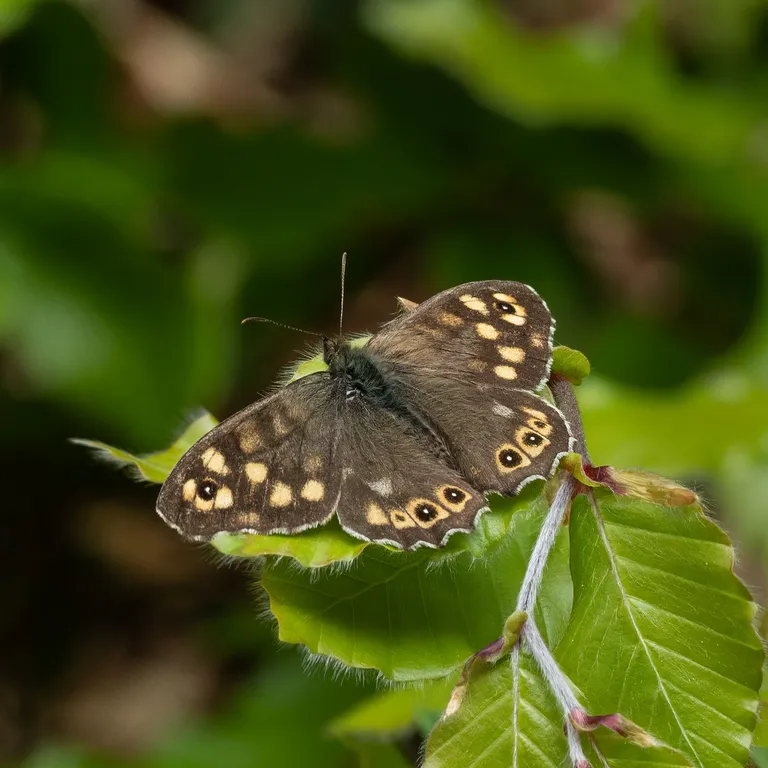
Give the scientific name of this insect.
Pararge aegeria
